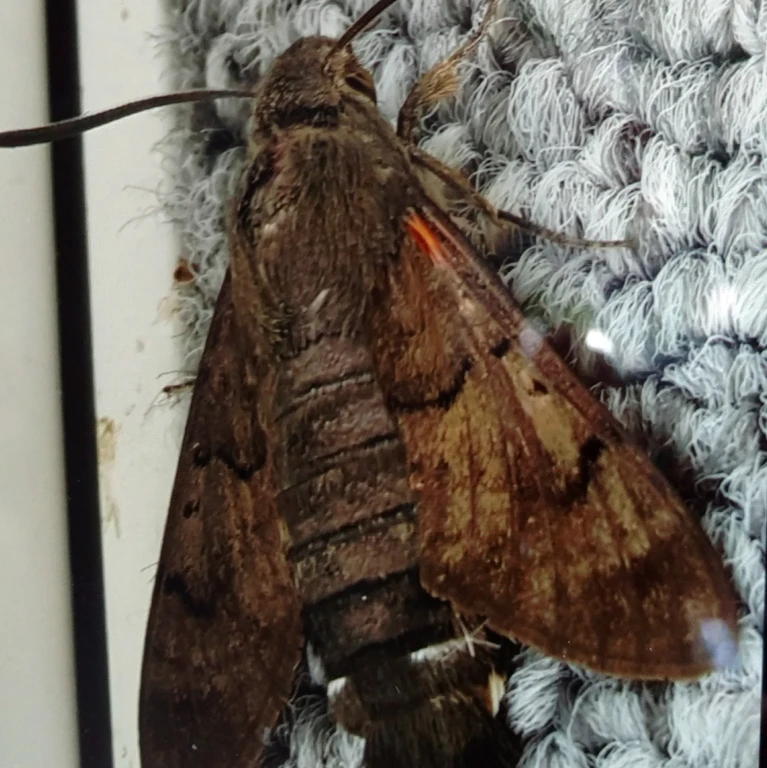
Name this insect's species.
Macroglossum stellatarum
